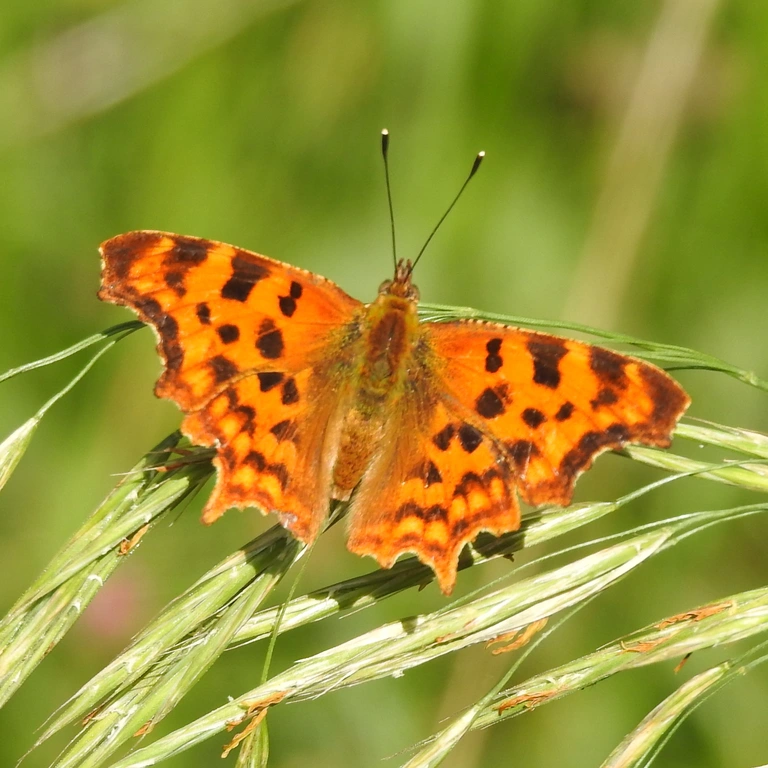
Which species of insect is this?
Polygonia c-album
